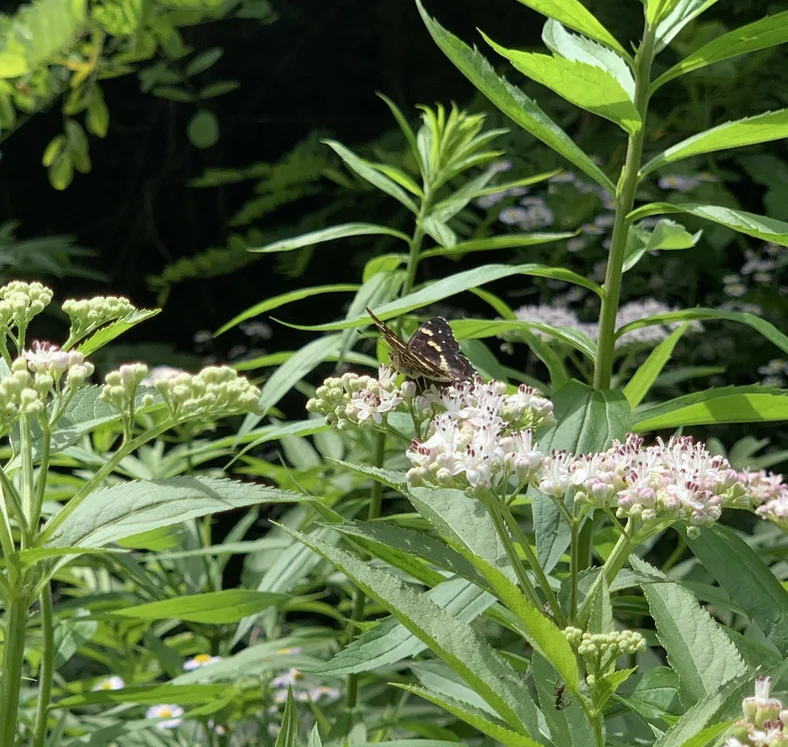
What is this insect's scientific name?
Araschnia levana
